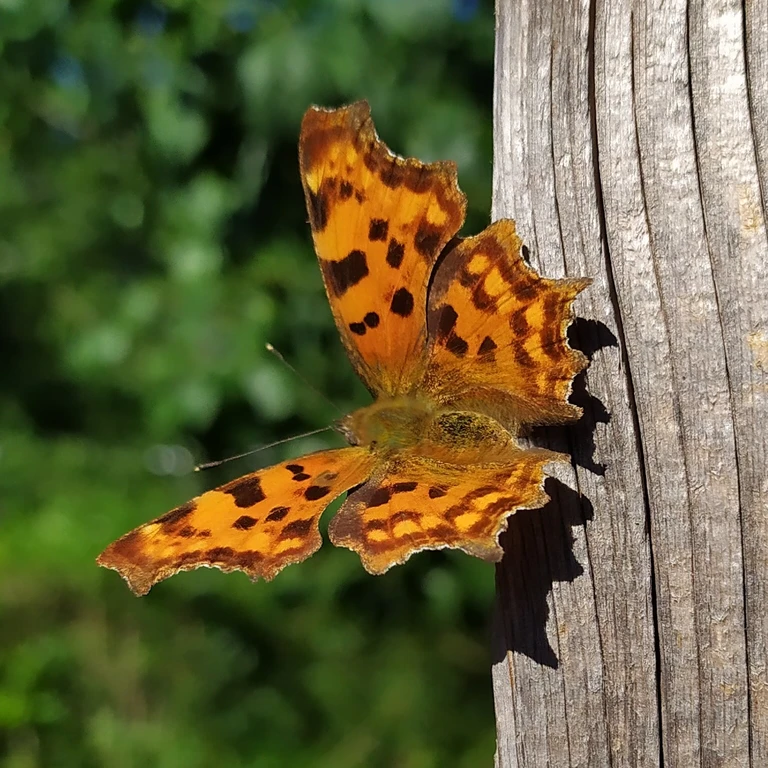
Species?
Polygonia c-album
